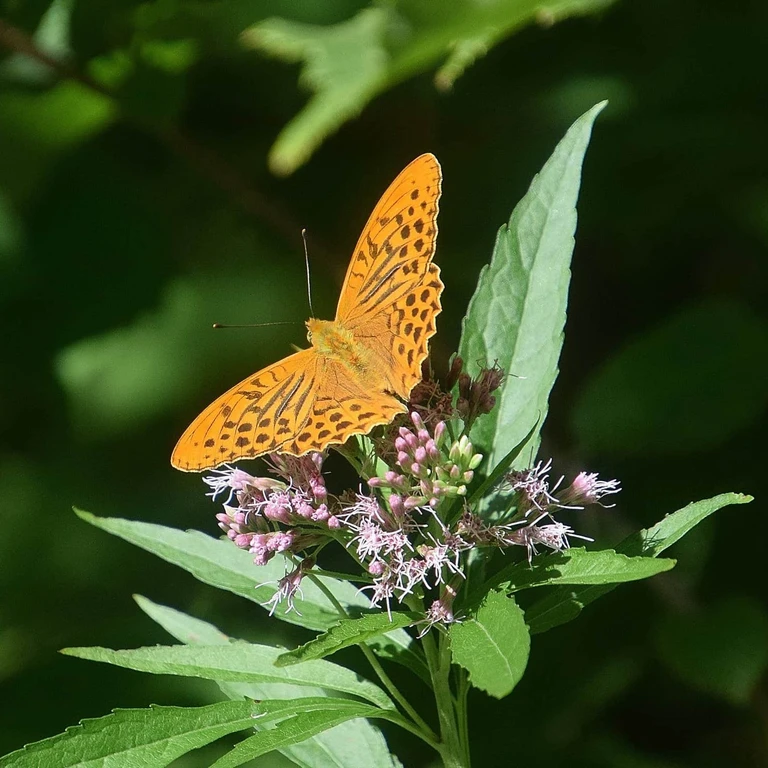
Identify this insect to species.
Argynnis paphia
